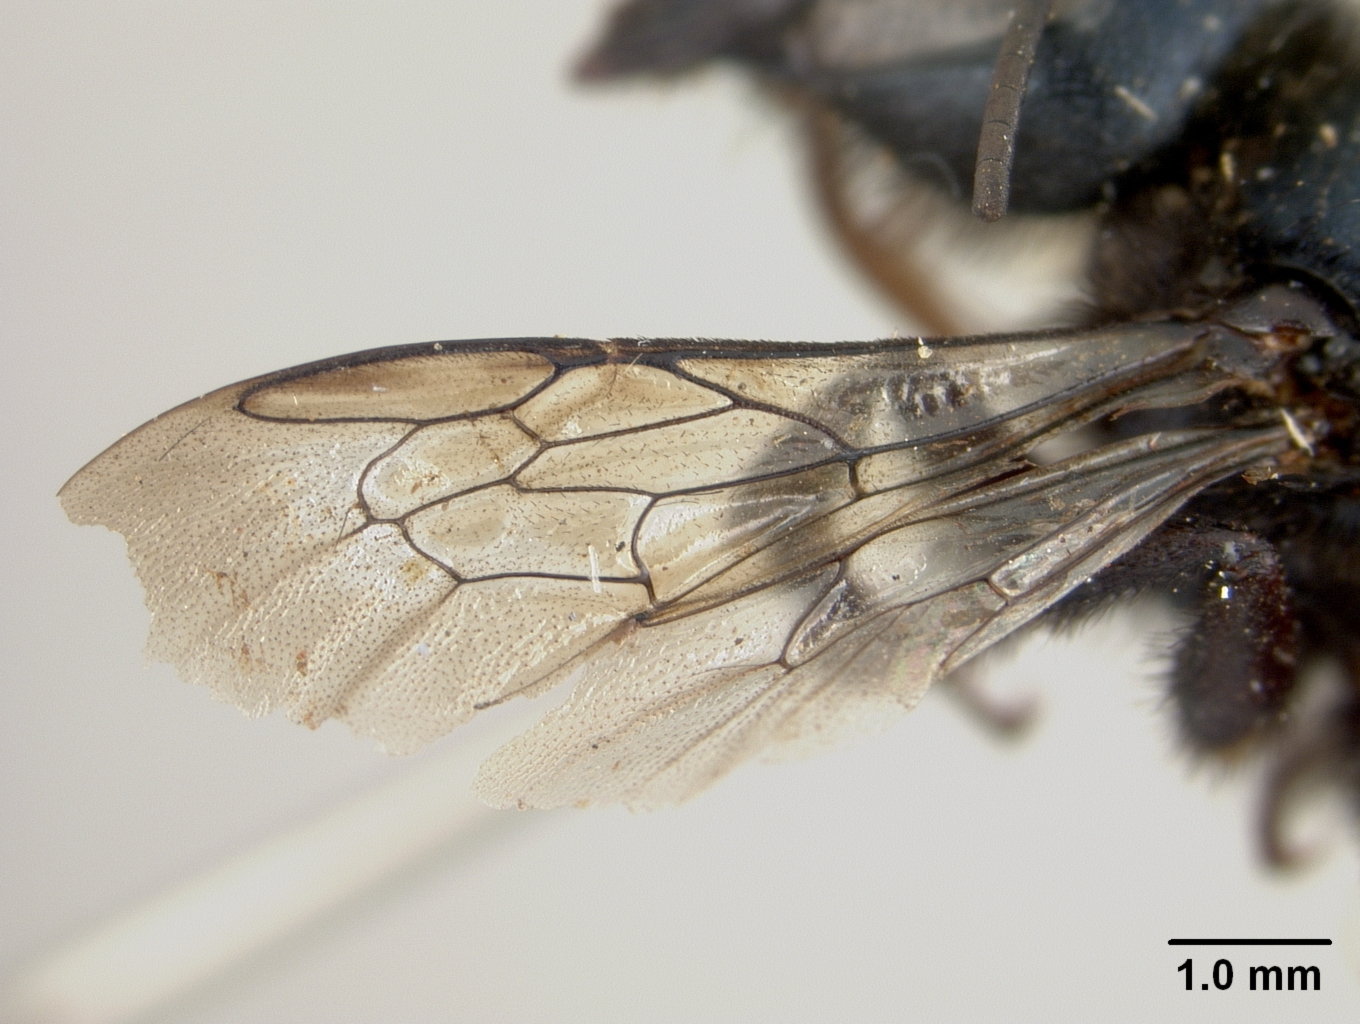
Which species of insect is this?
Osmia nassa
